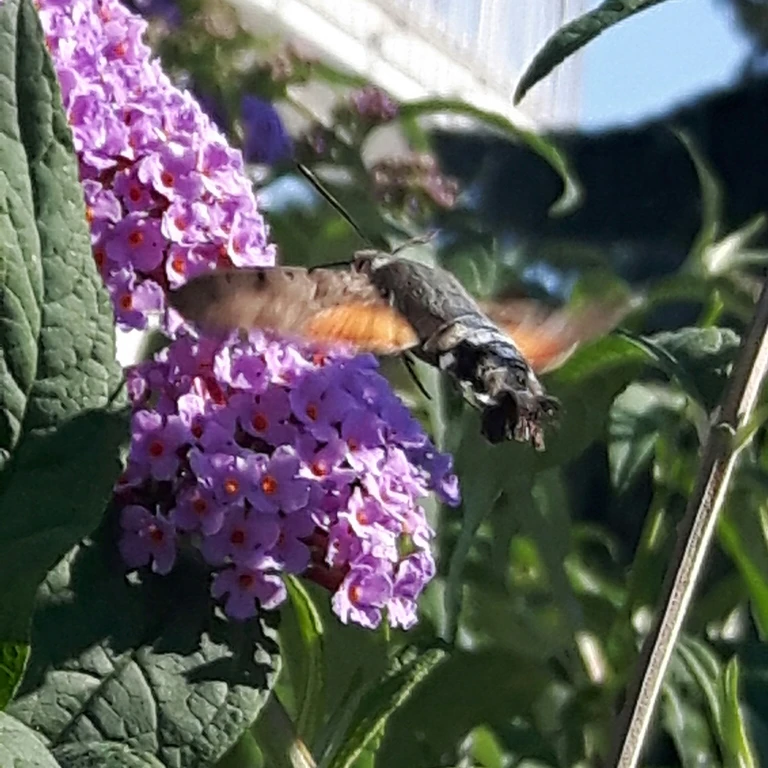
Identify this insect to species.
Macroglossum stellatarum
